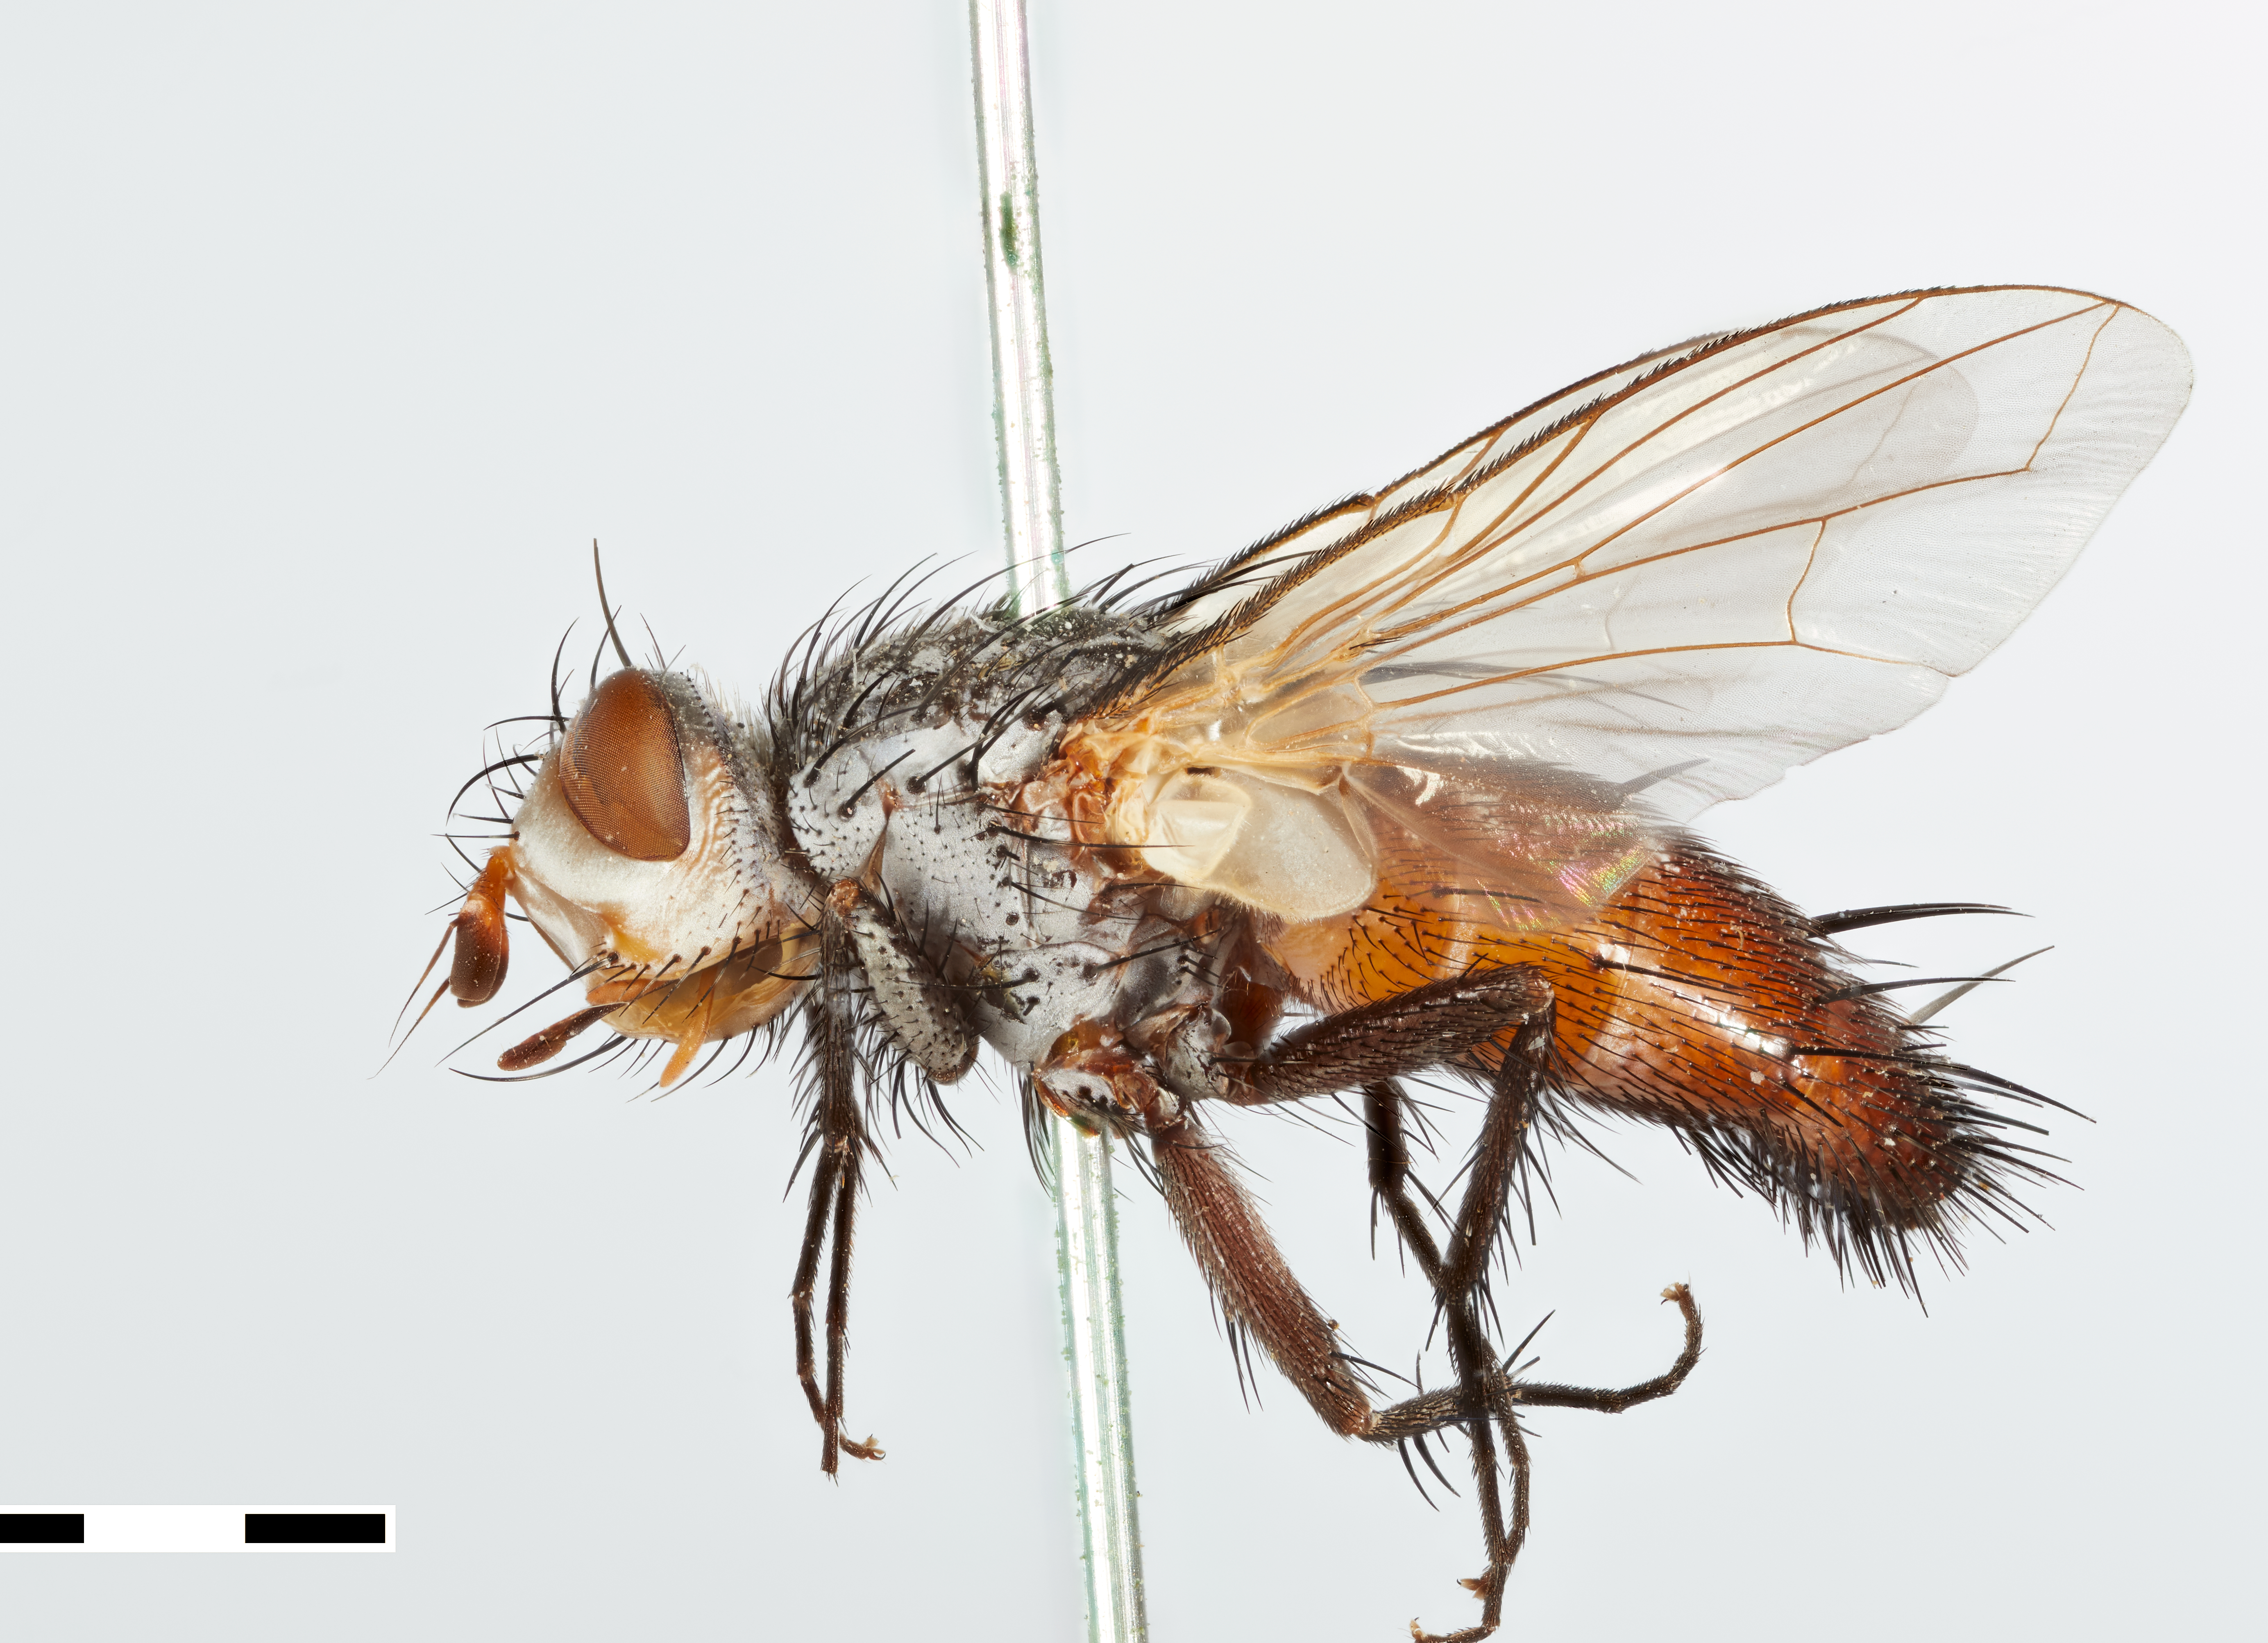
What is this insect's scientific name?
Aphria georgiana
